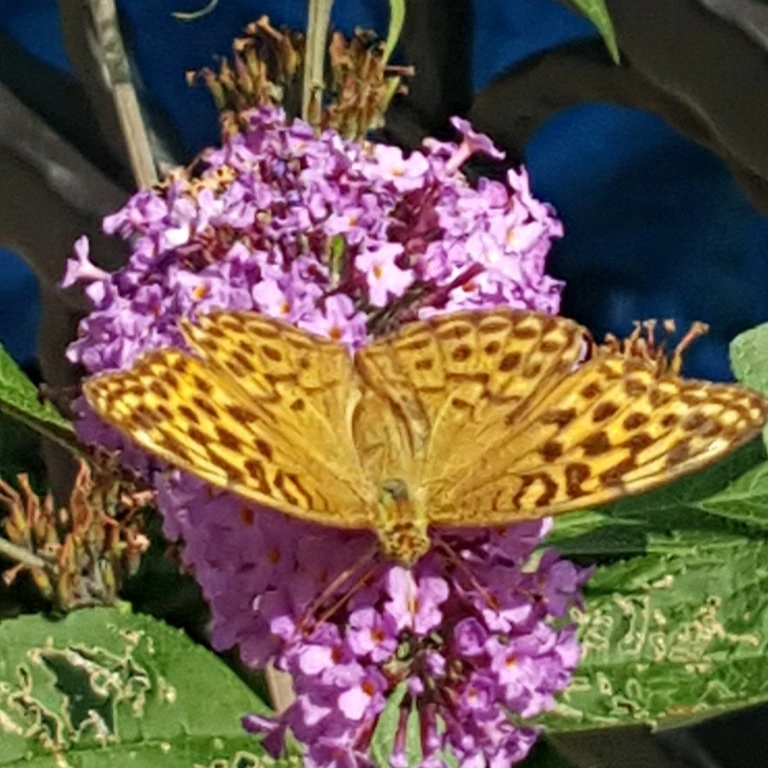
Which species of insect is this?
Argynnis paphia
